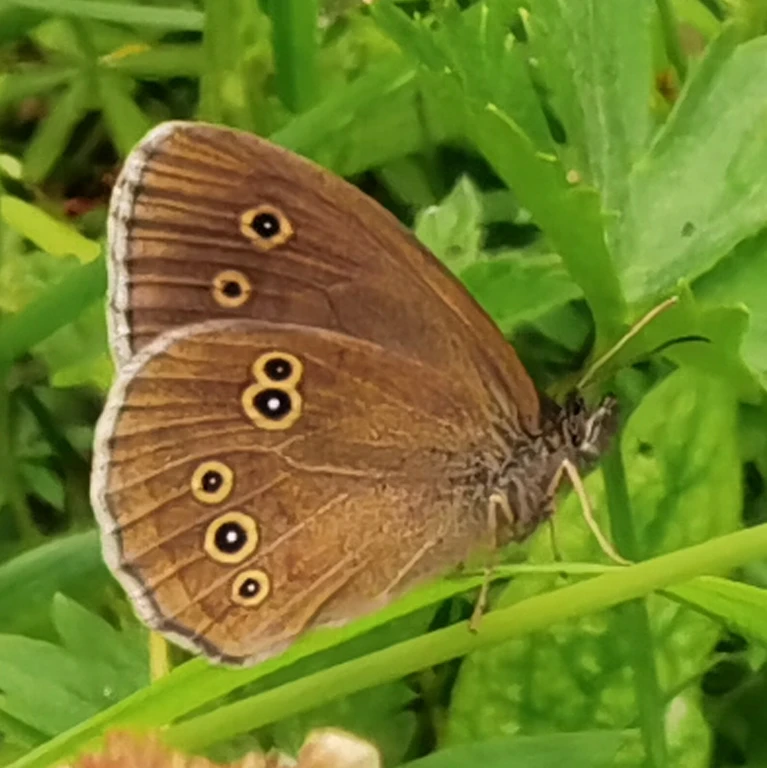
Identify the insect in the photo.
Aphantopus hyperantus
